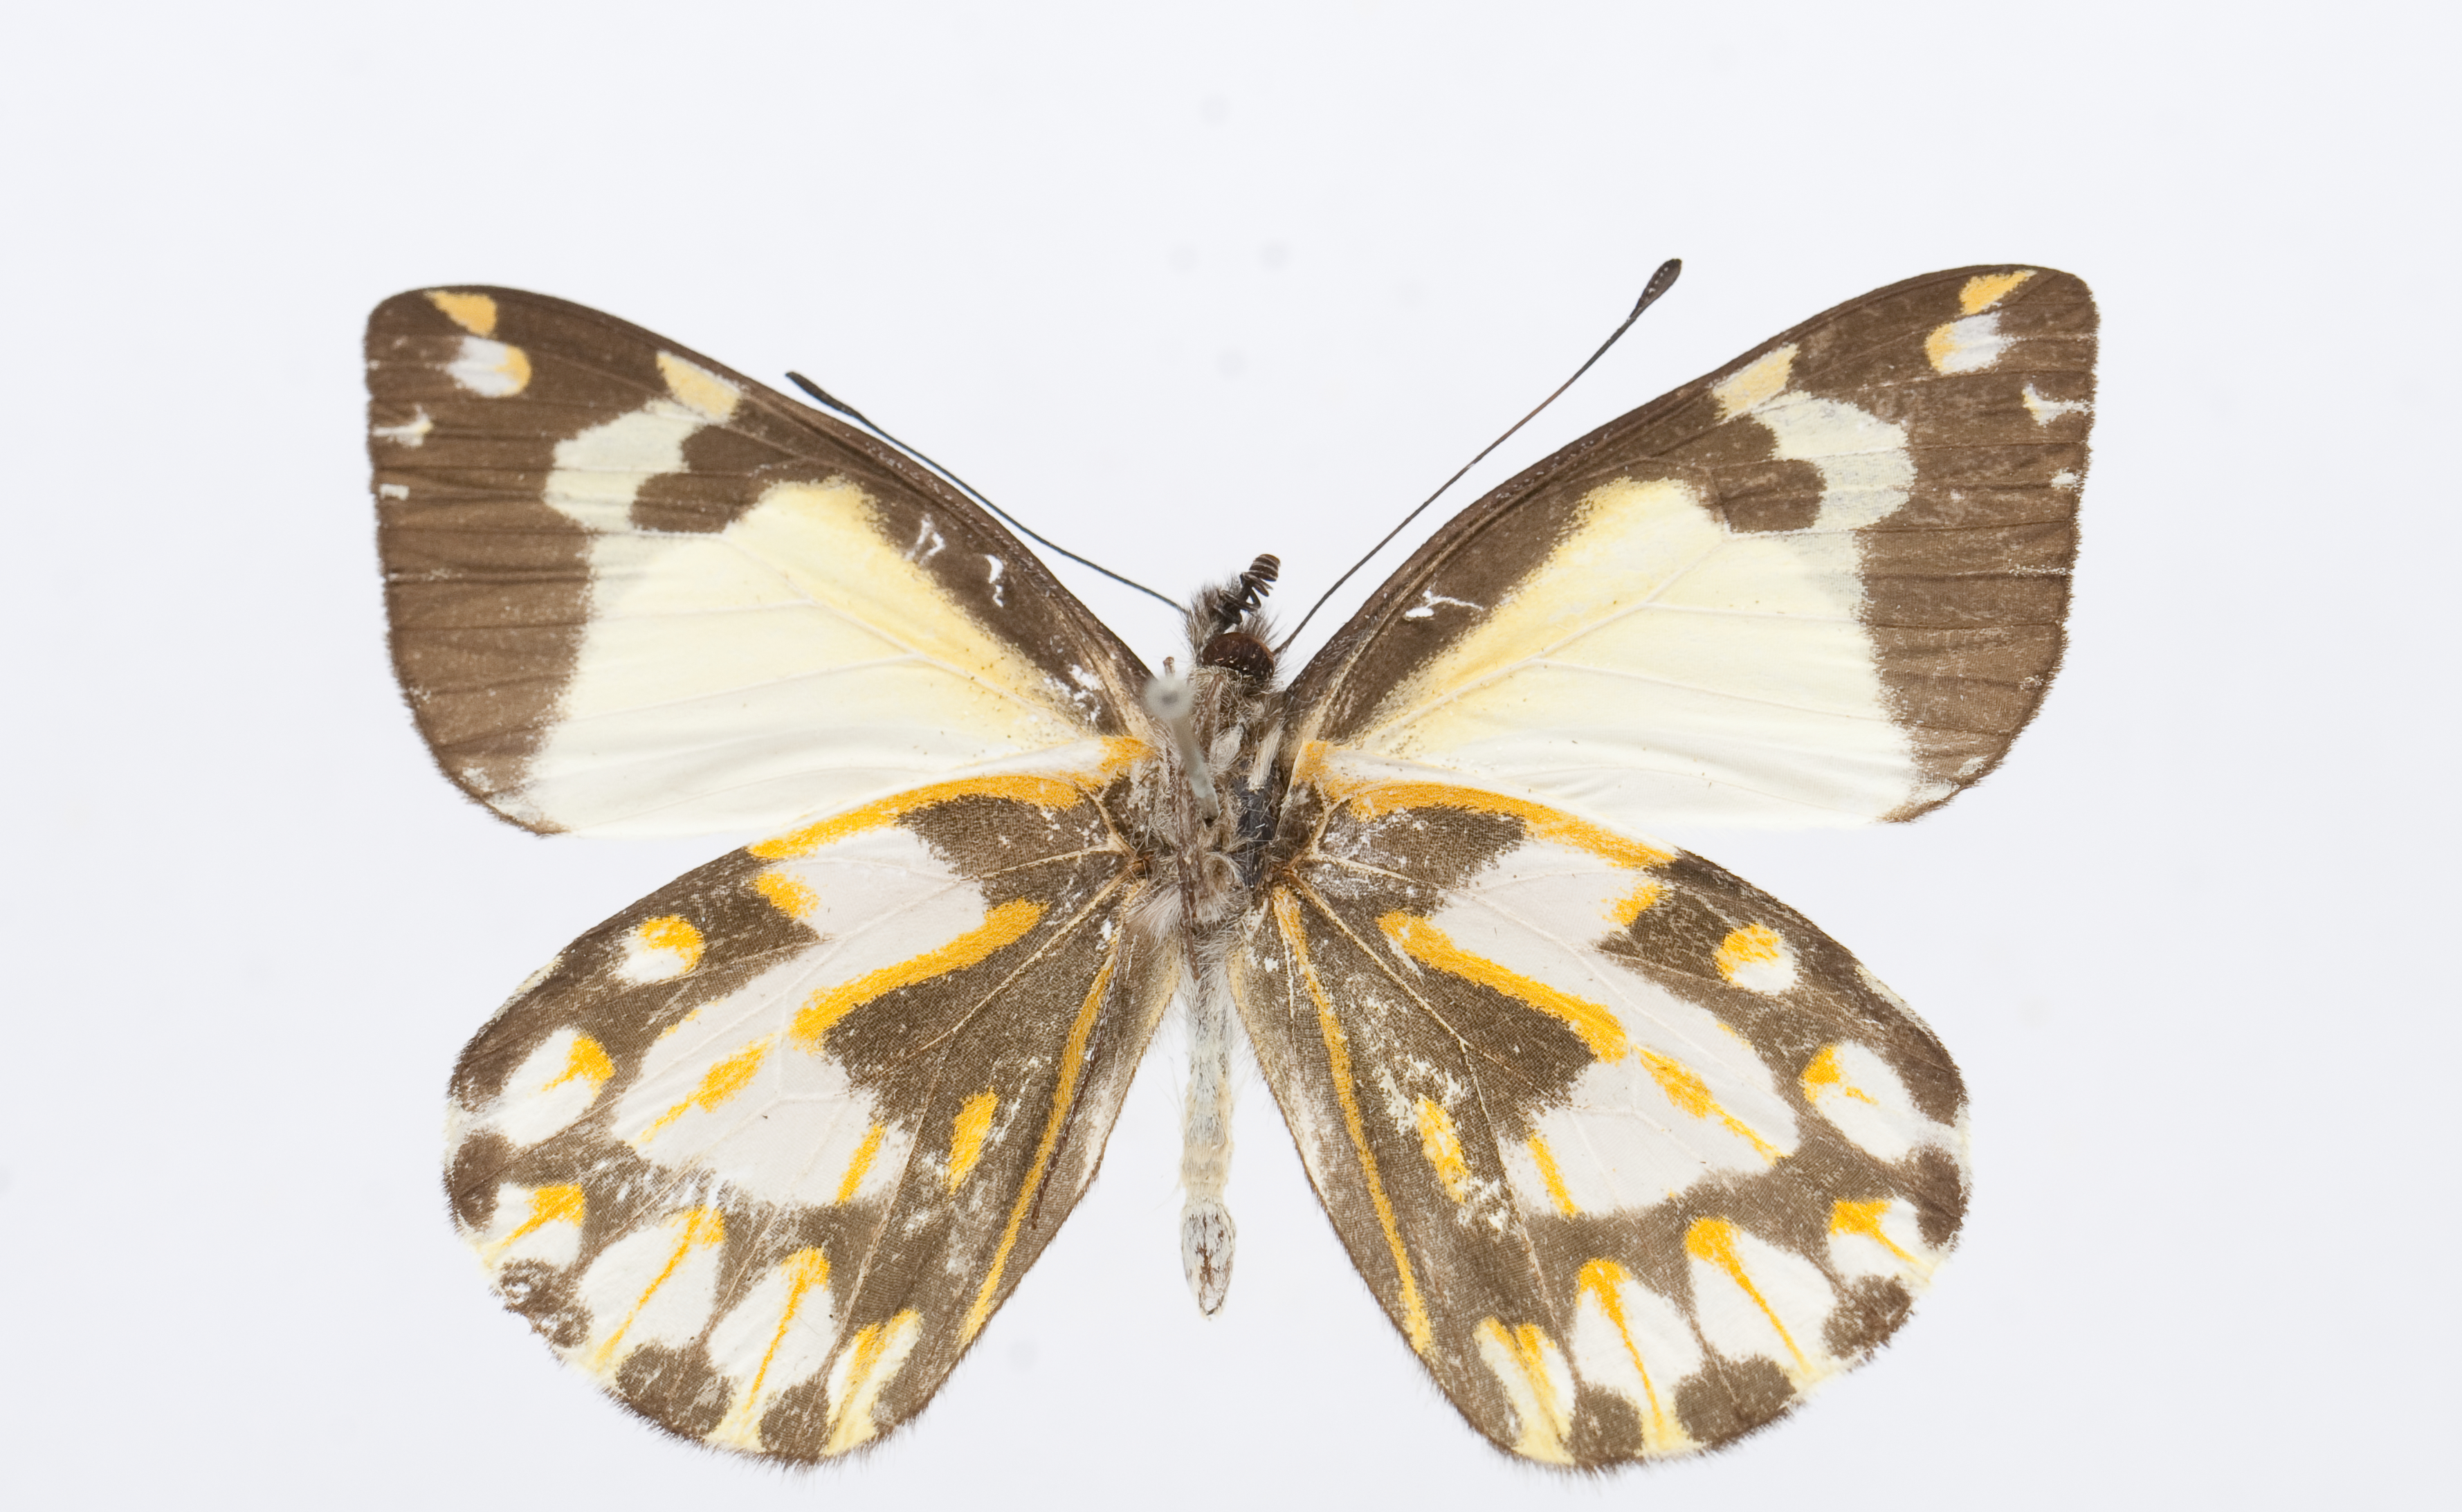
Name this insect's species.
Delias catisa
